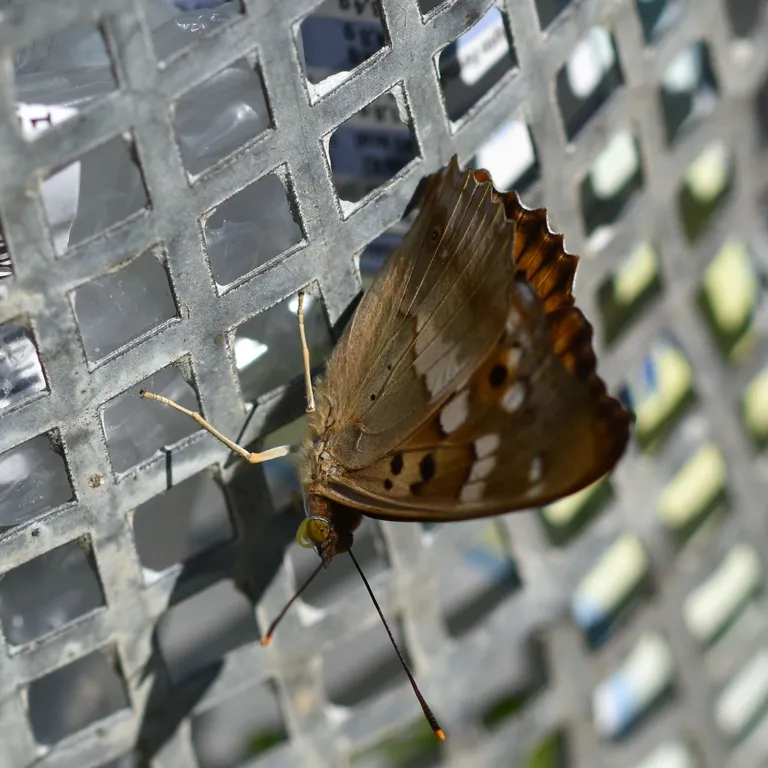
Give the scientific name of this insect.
Apatura ilia
